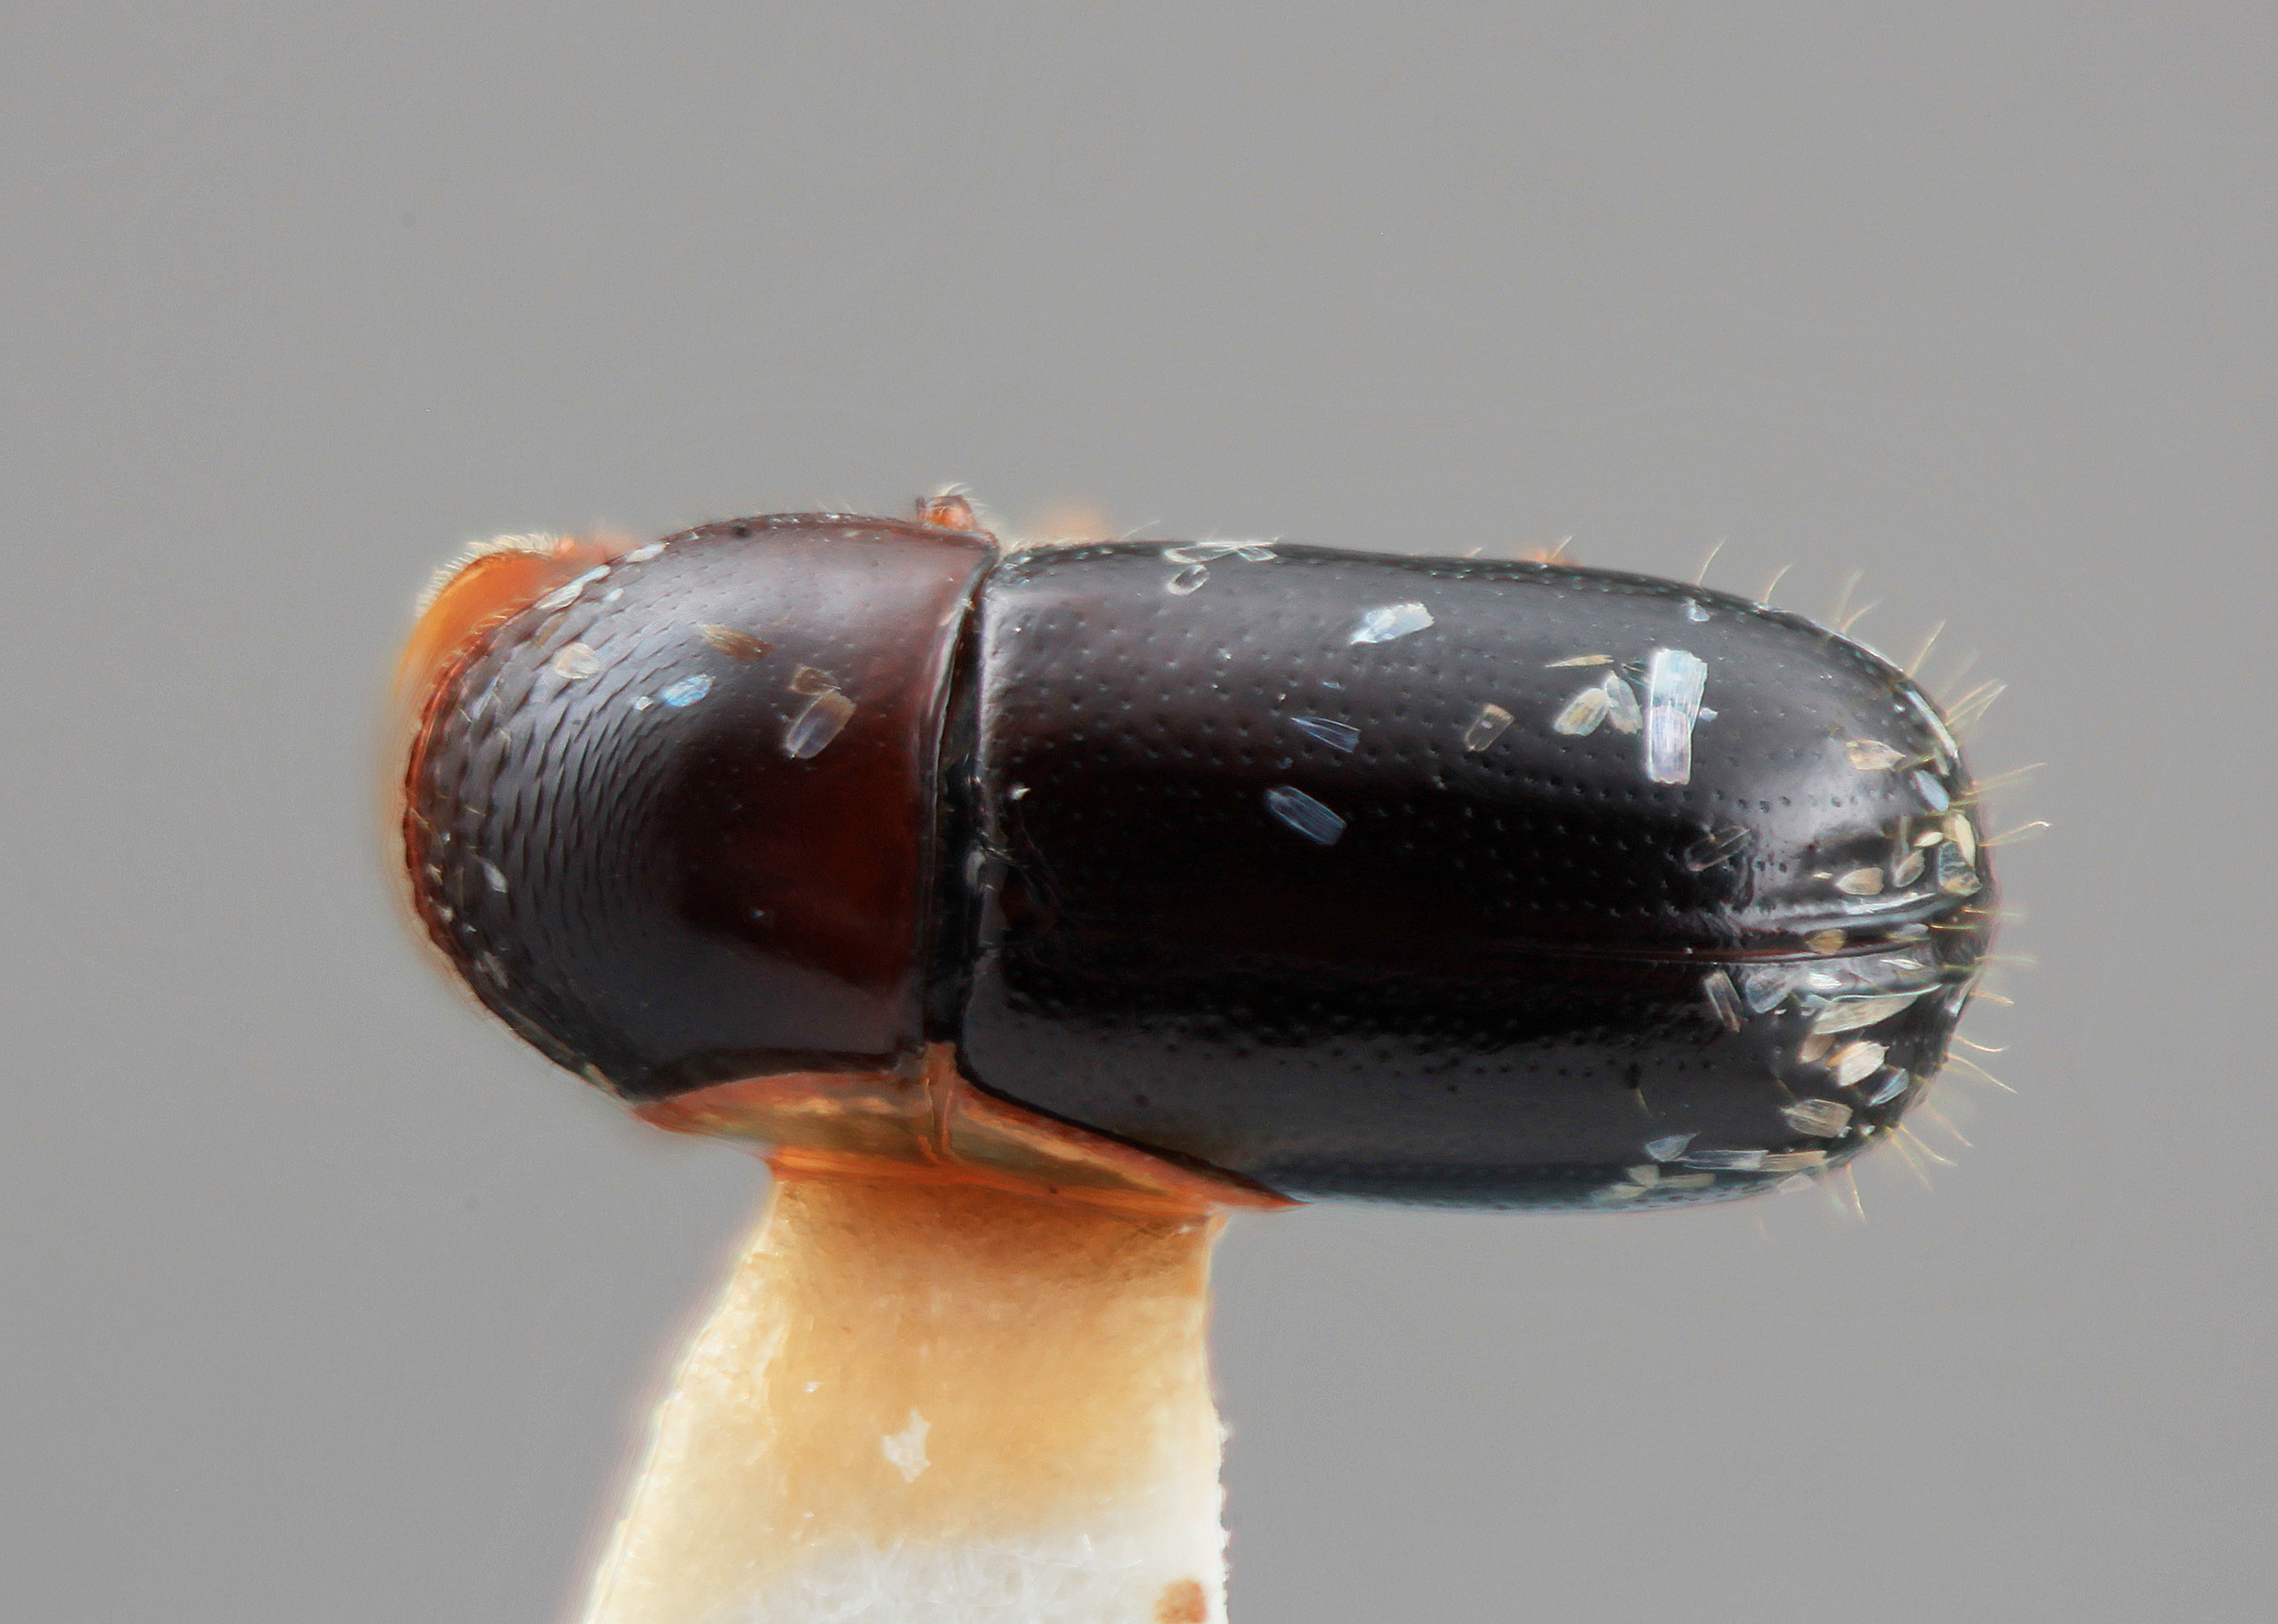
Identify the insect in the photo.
Corthylus splendidulus
